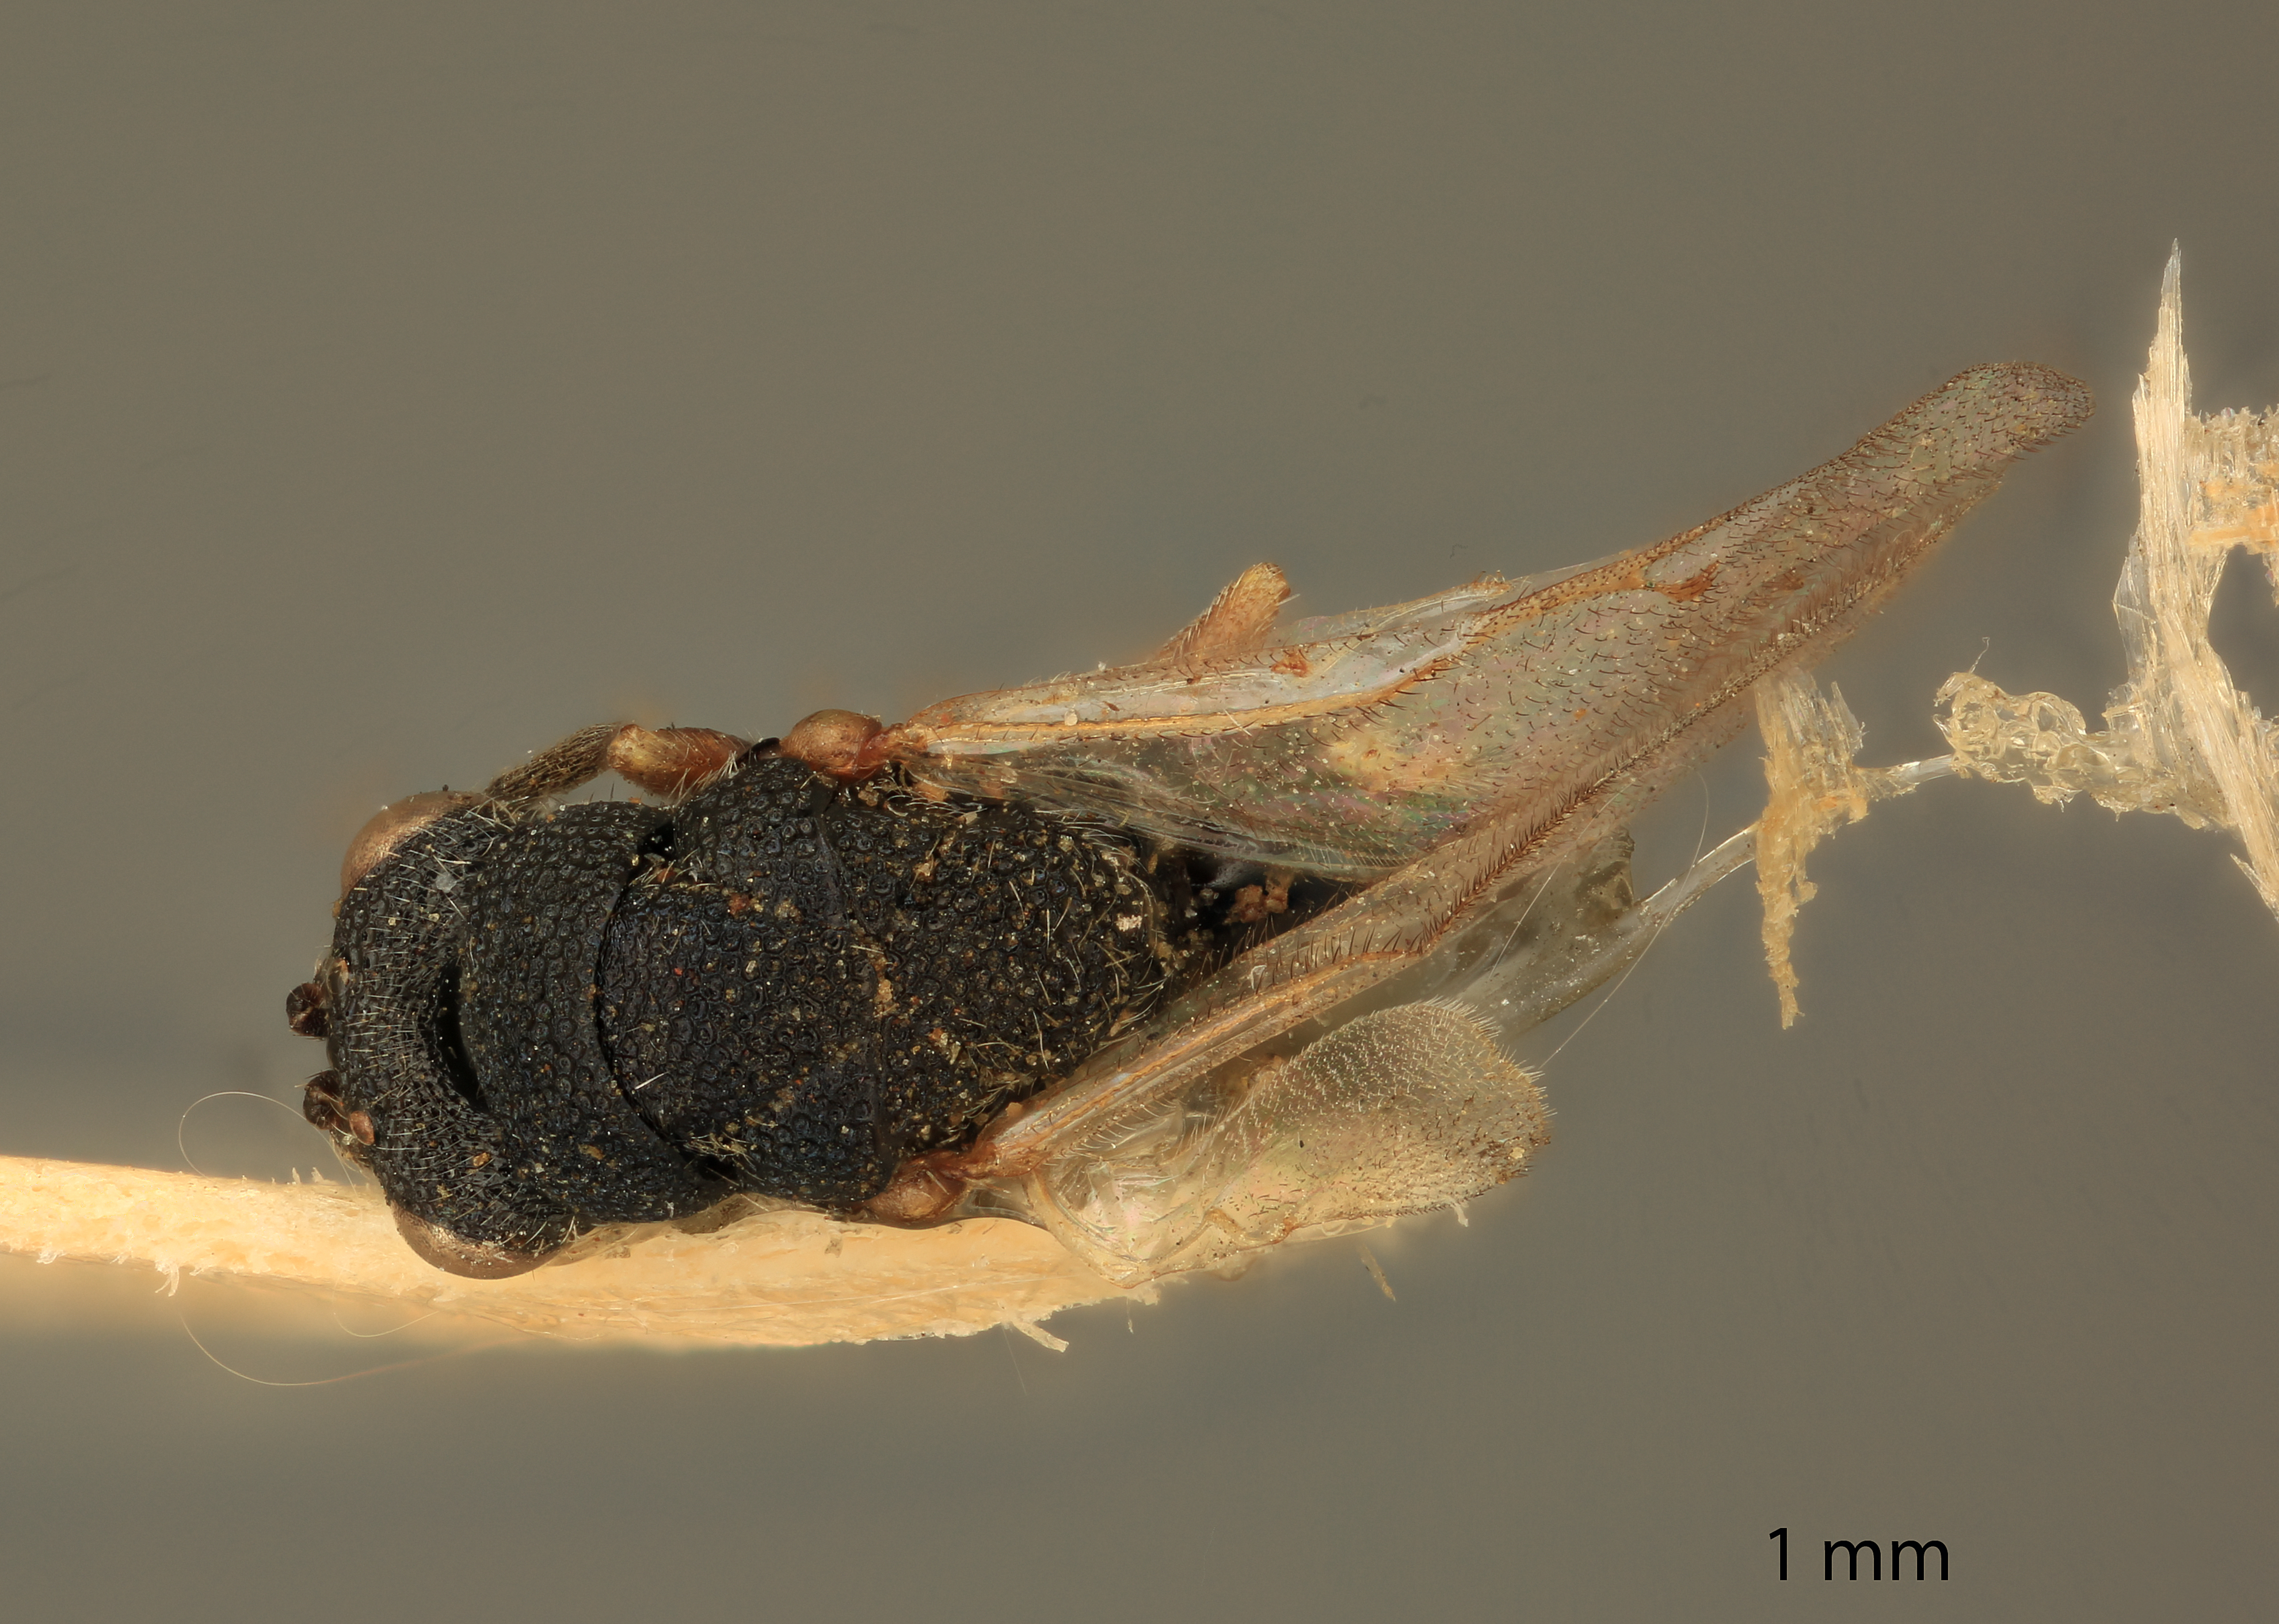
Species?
Eurytoma linearis
